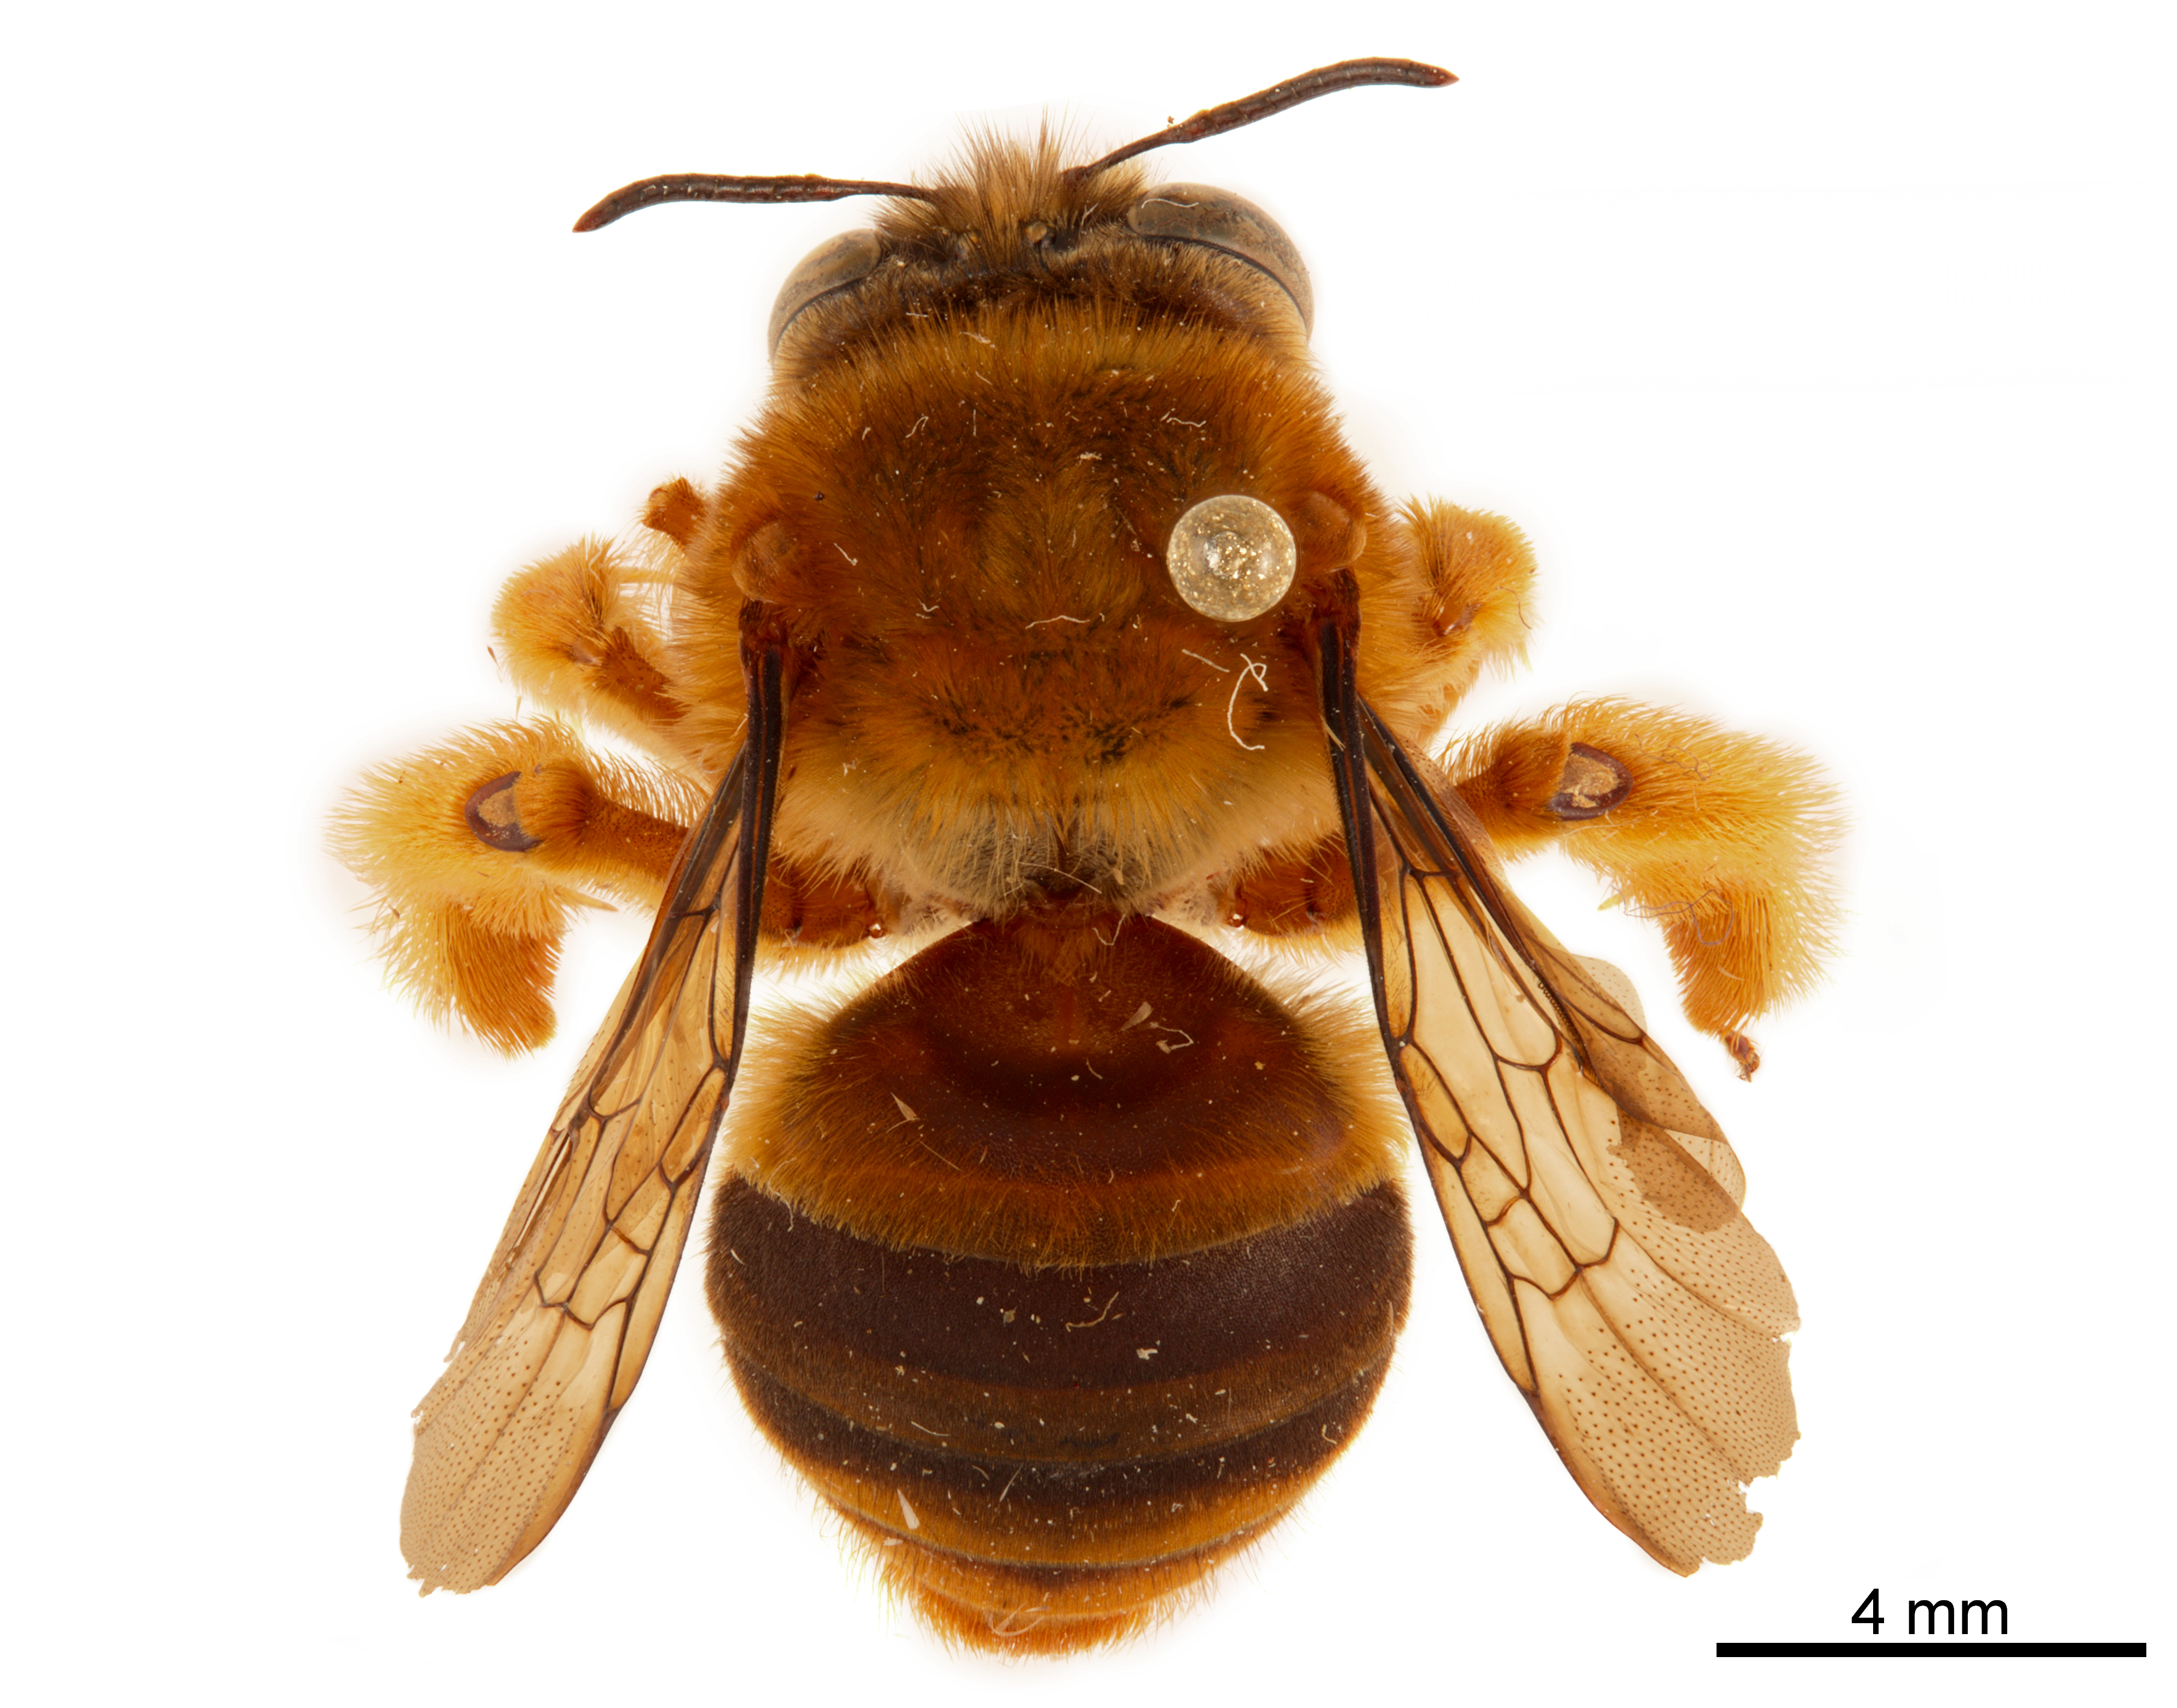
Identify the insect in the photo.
Pachymelus unicolor
